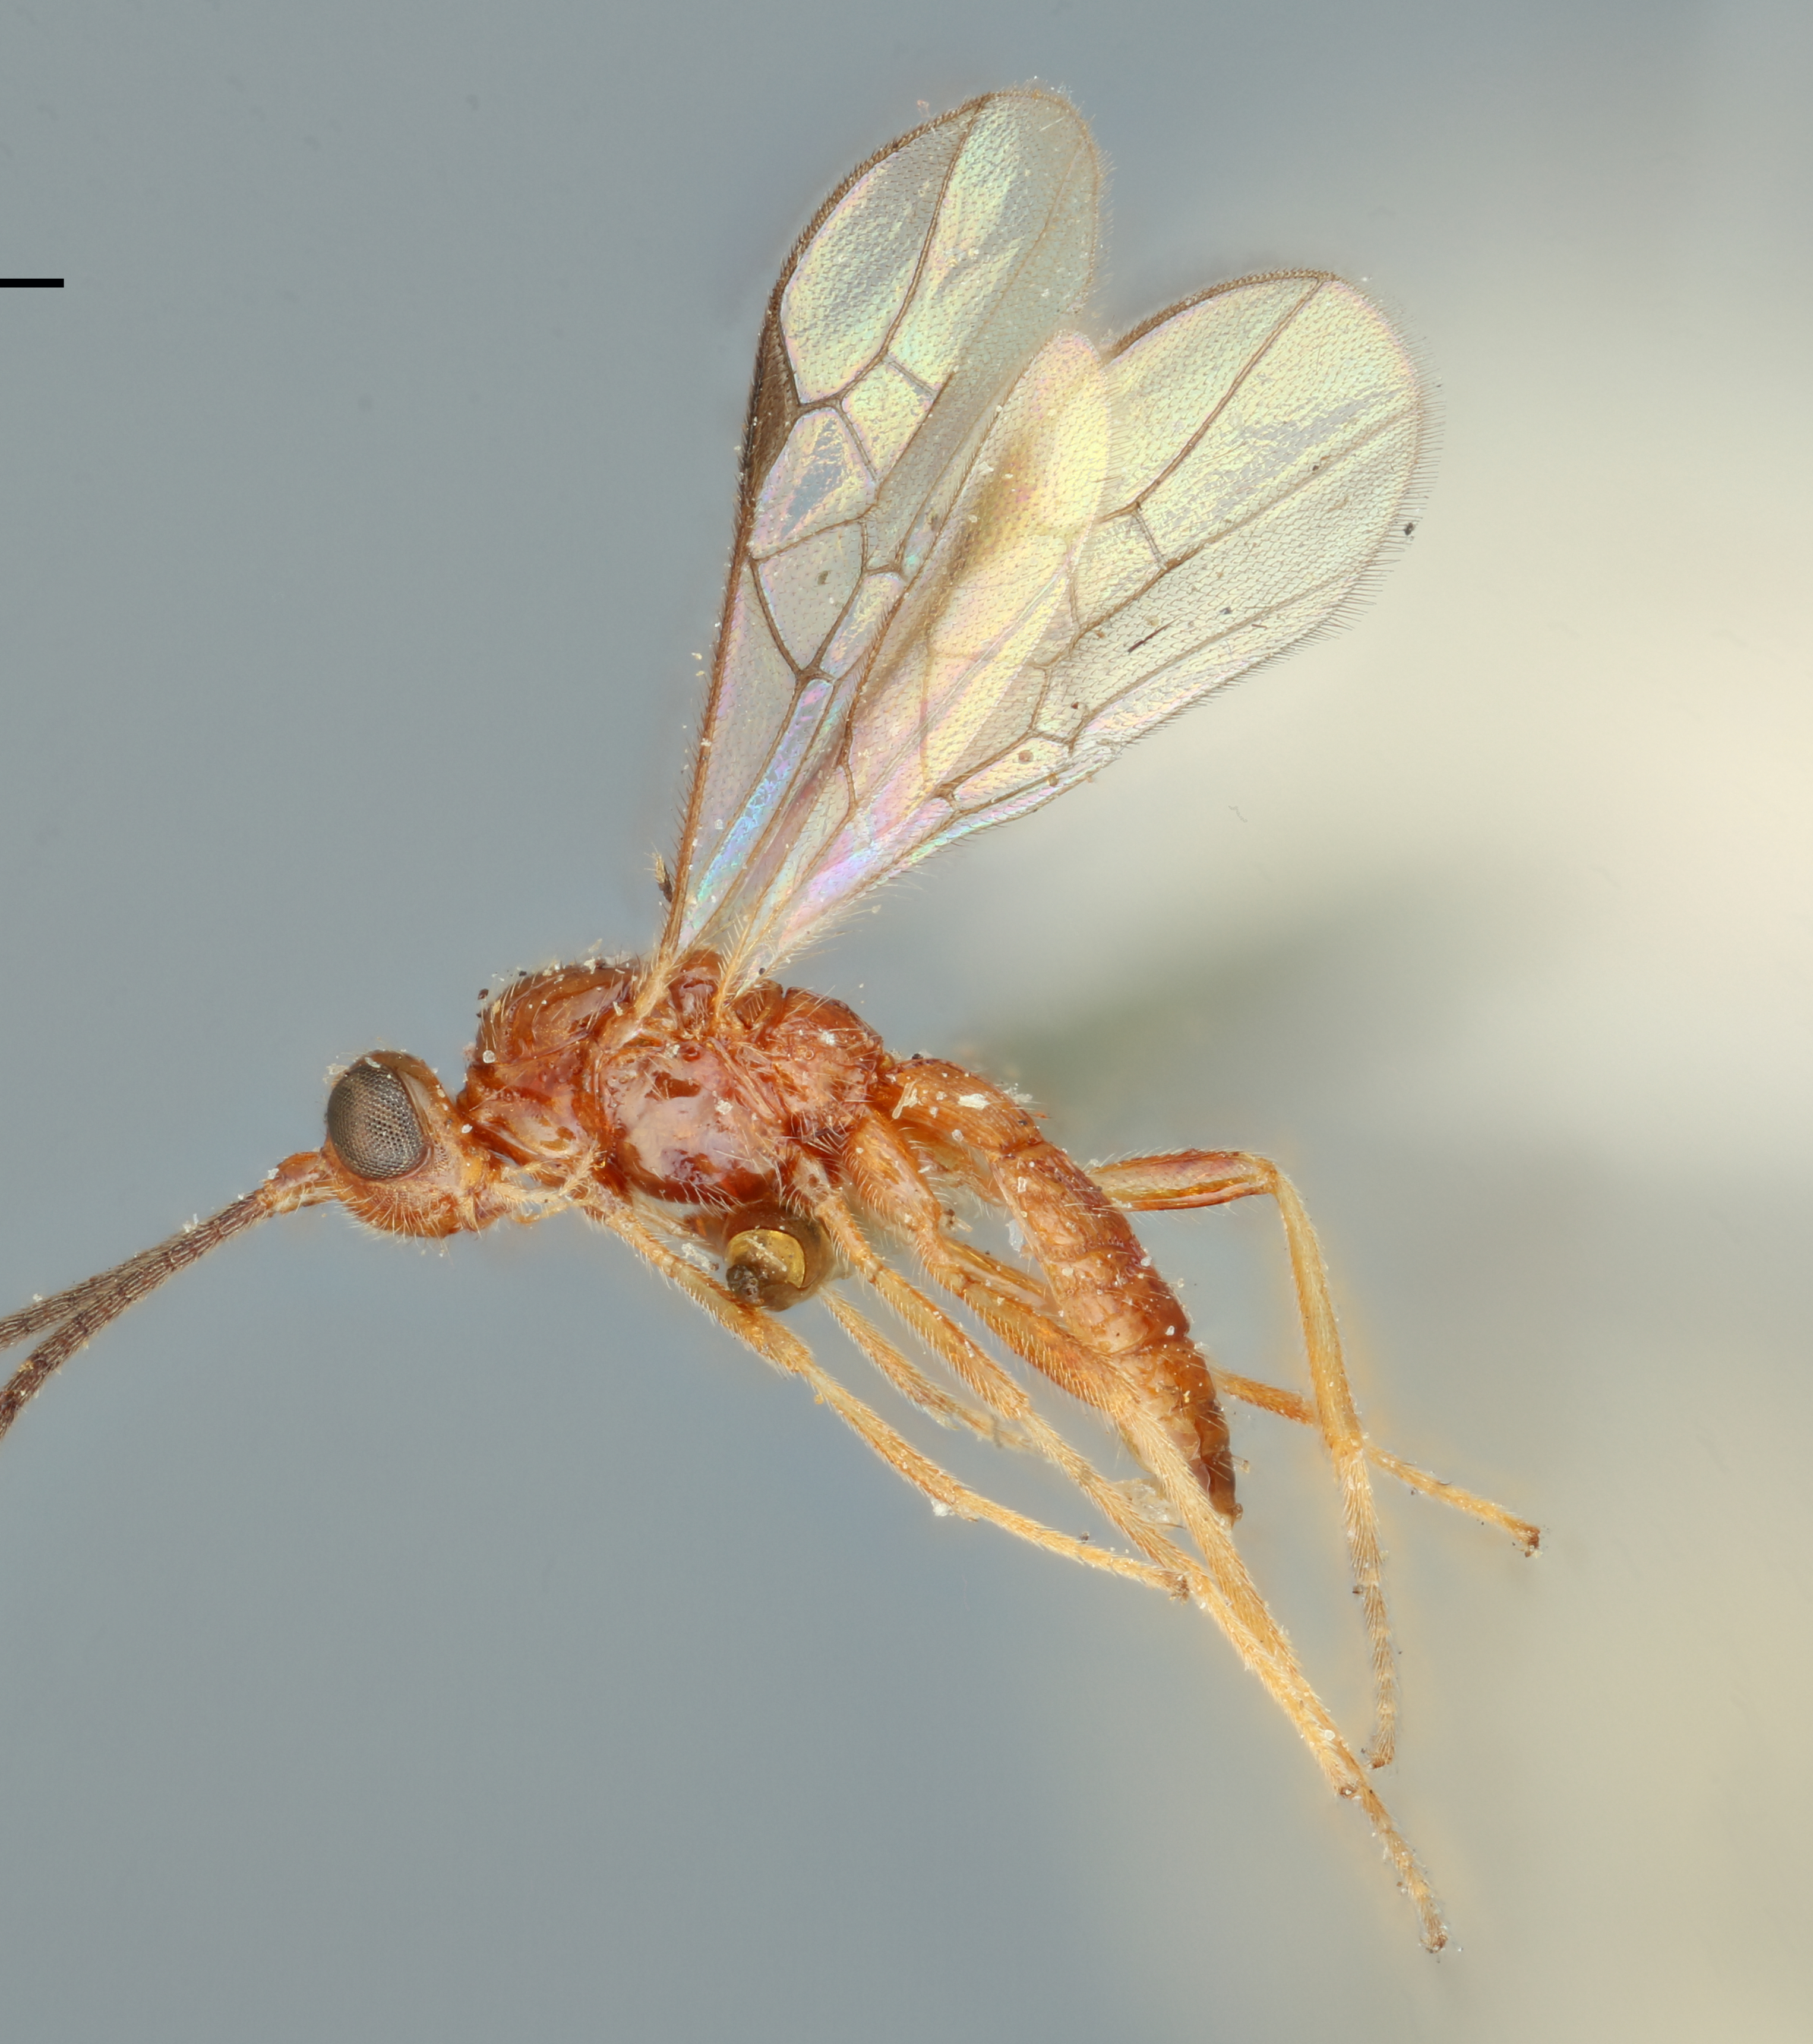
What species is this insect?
Rhyssalus caenophanoides
